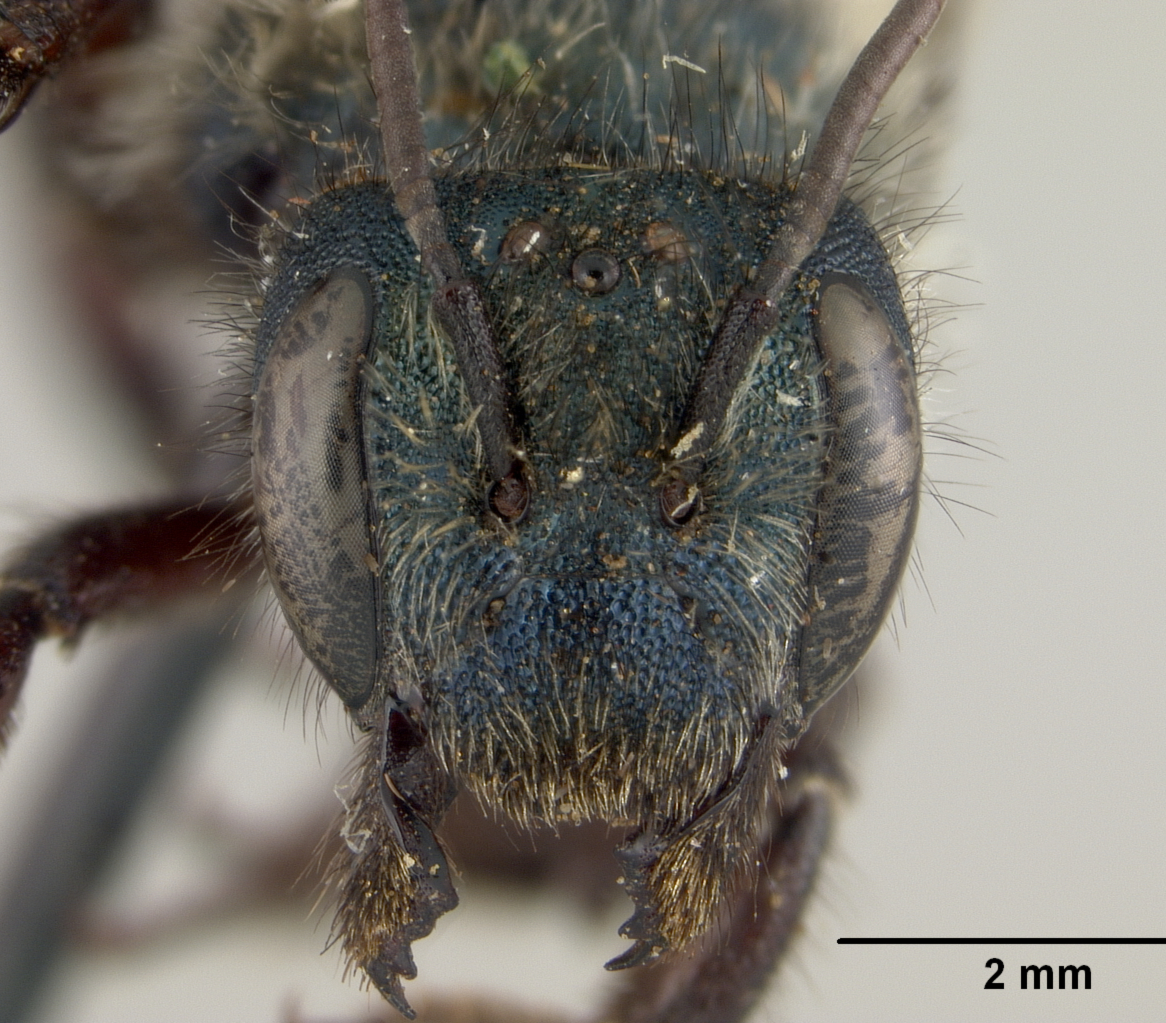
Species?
Osmia pagosa
